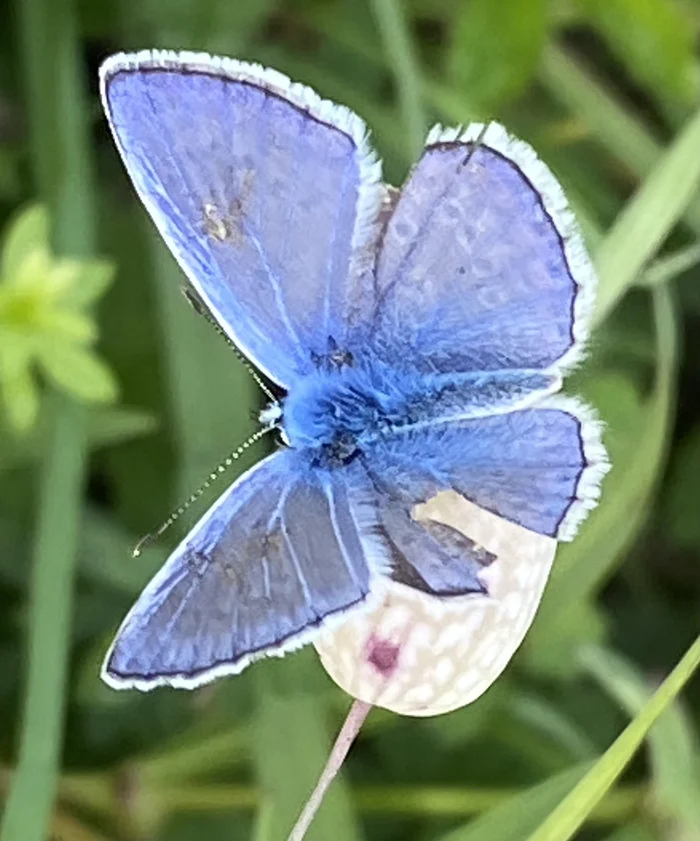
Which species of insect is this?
Polyommatus icarus
